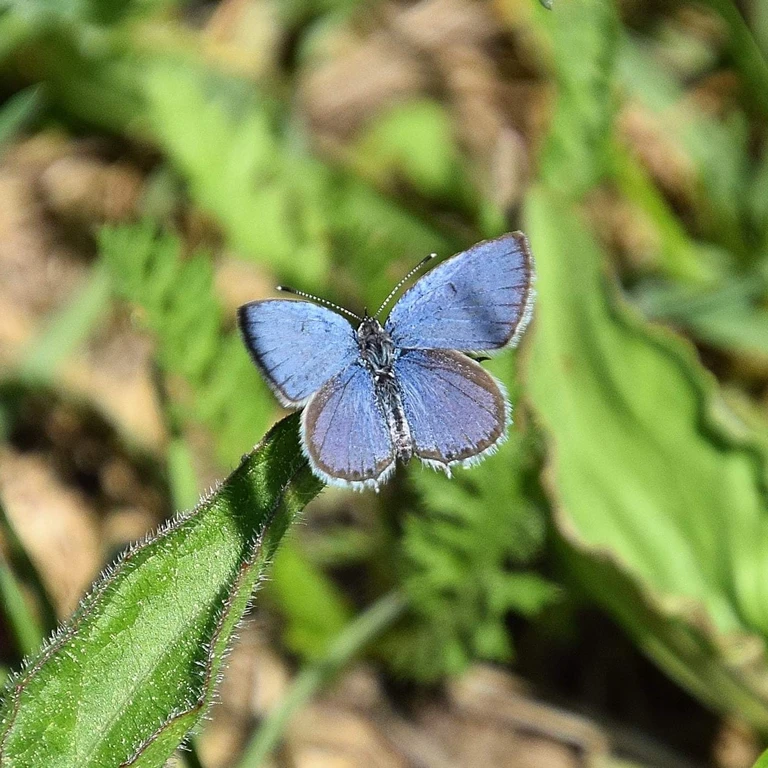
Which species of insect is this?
Cupido argiades (also Elkalyce argiades)
